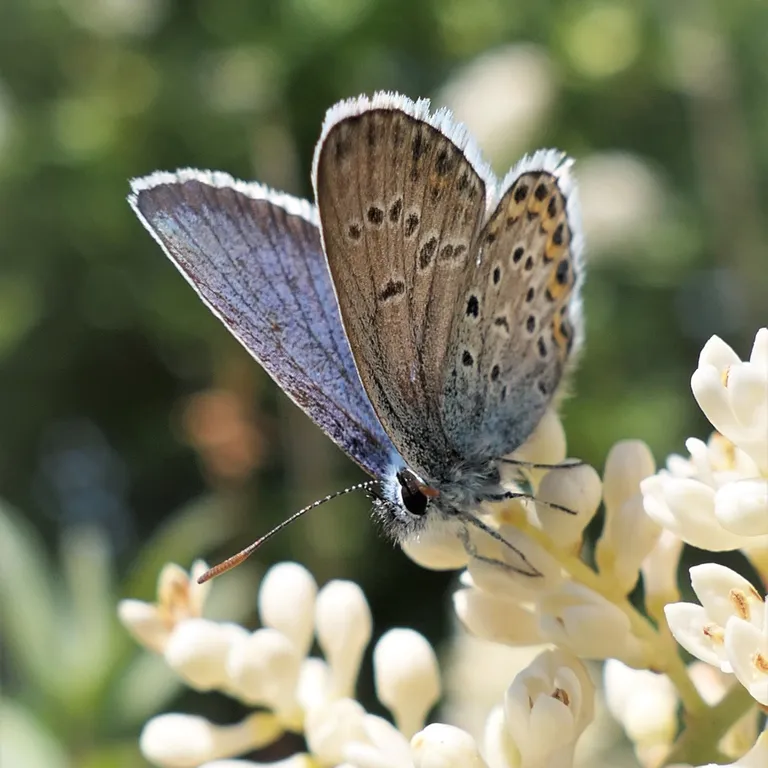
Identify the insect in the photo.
Plebejus argus
